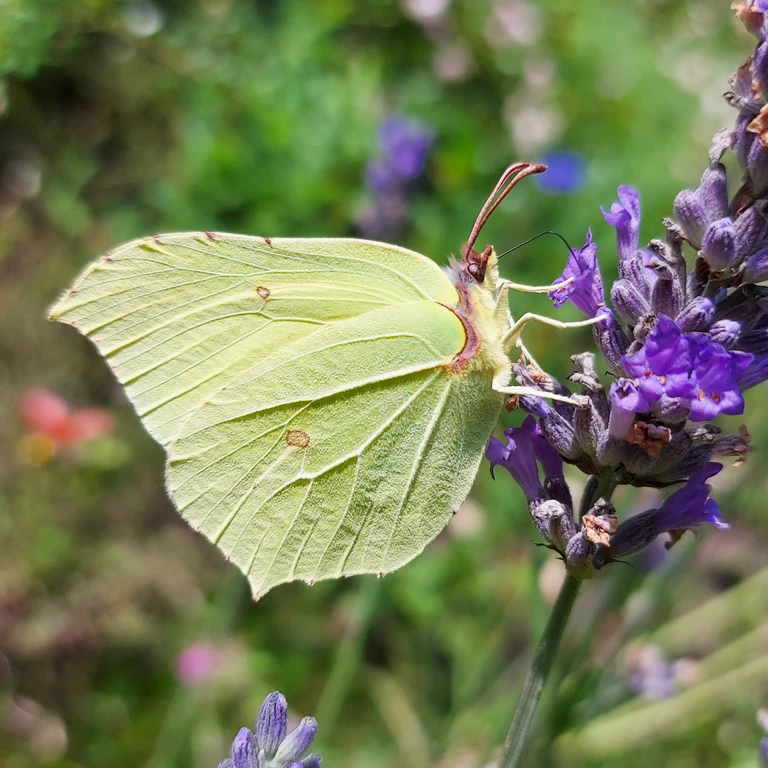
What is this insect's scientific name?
Gonepteryx rhamni
